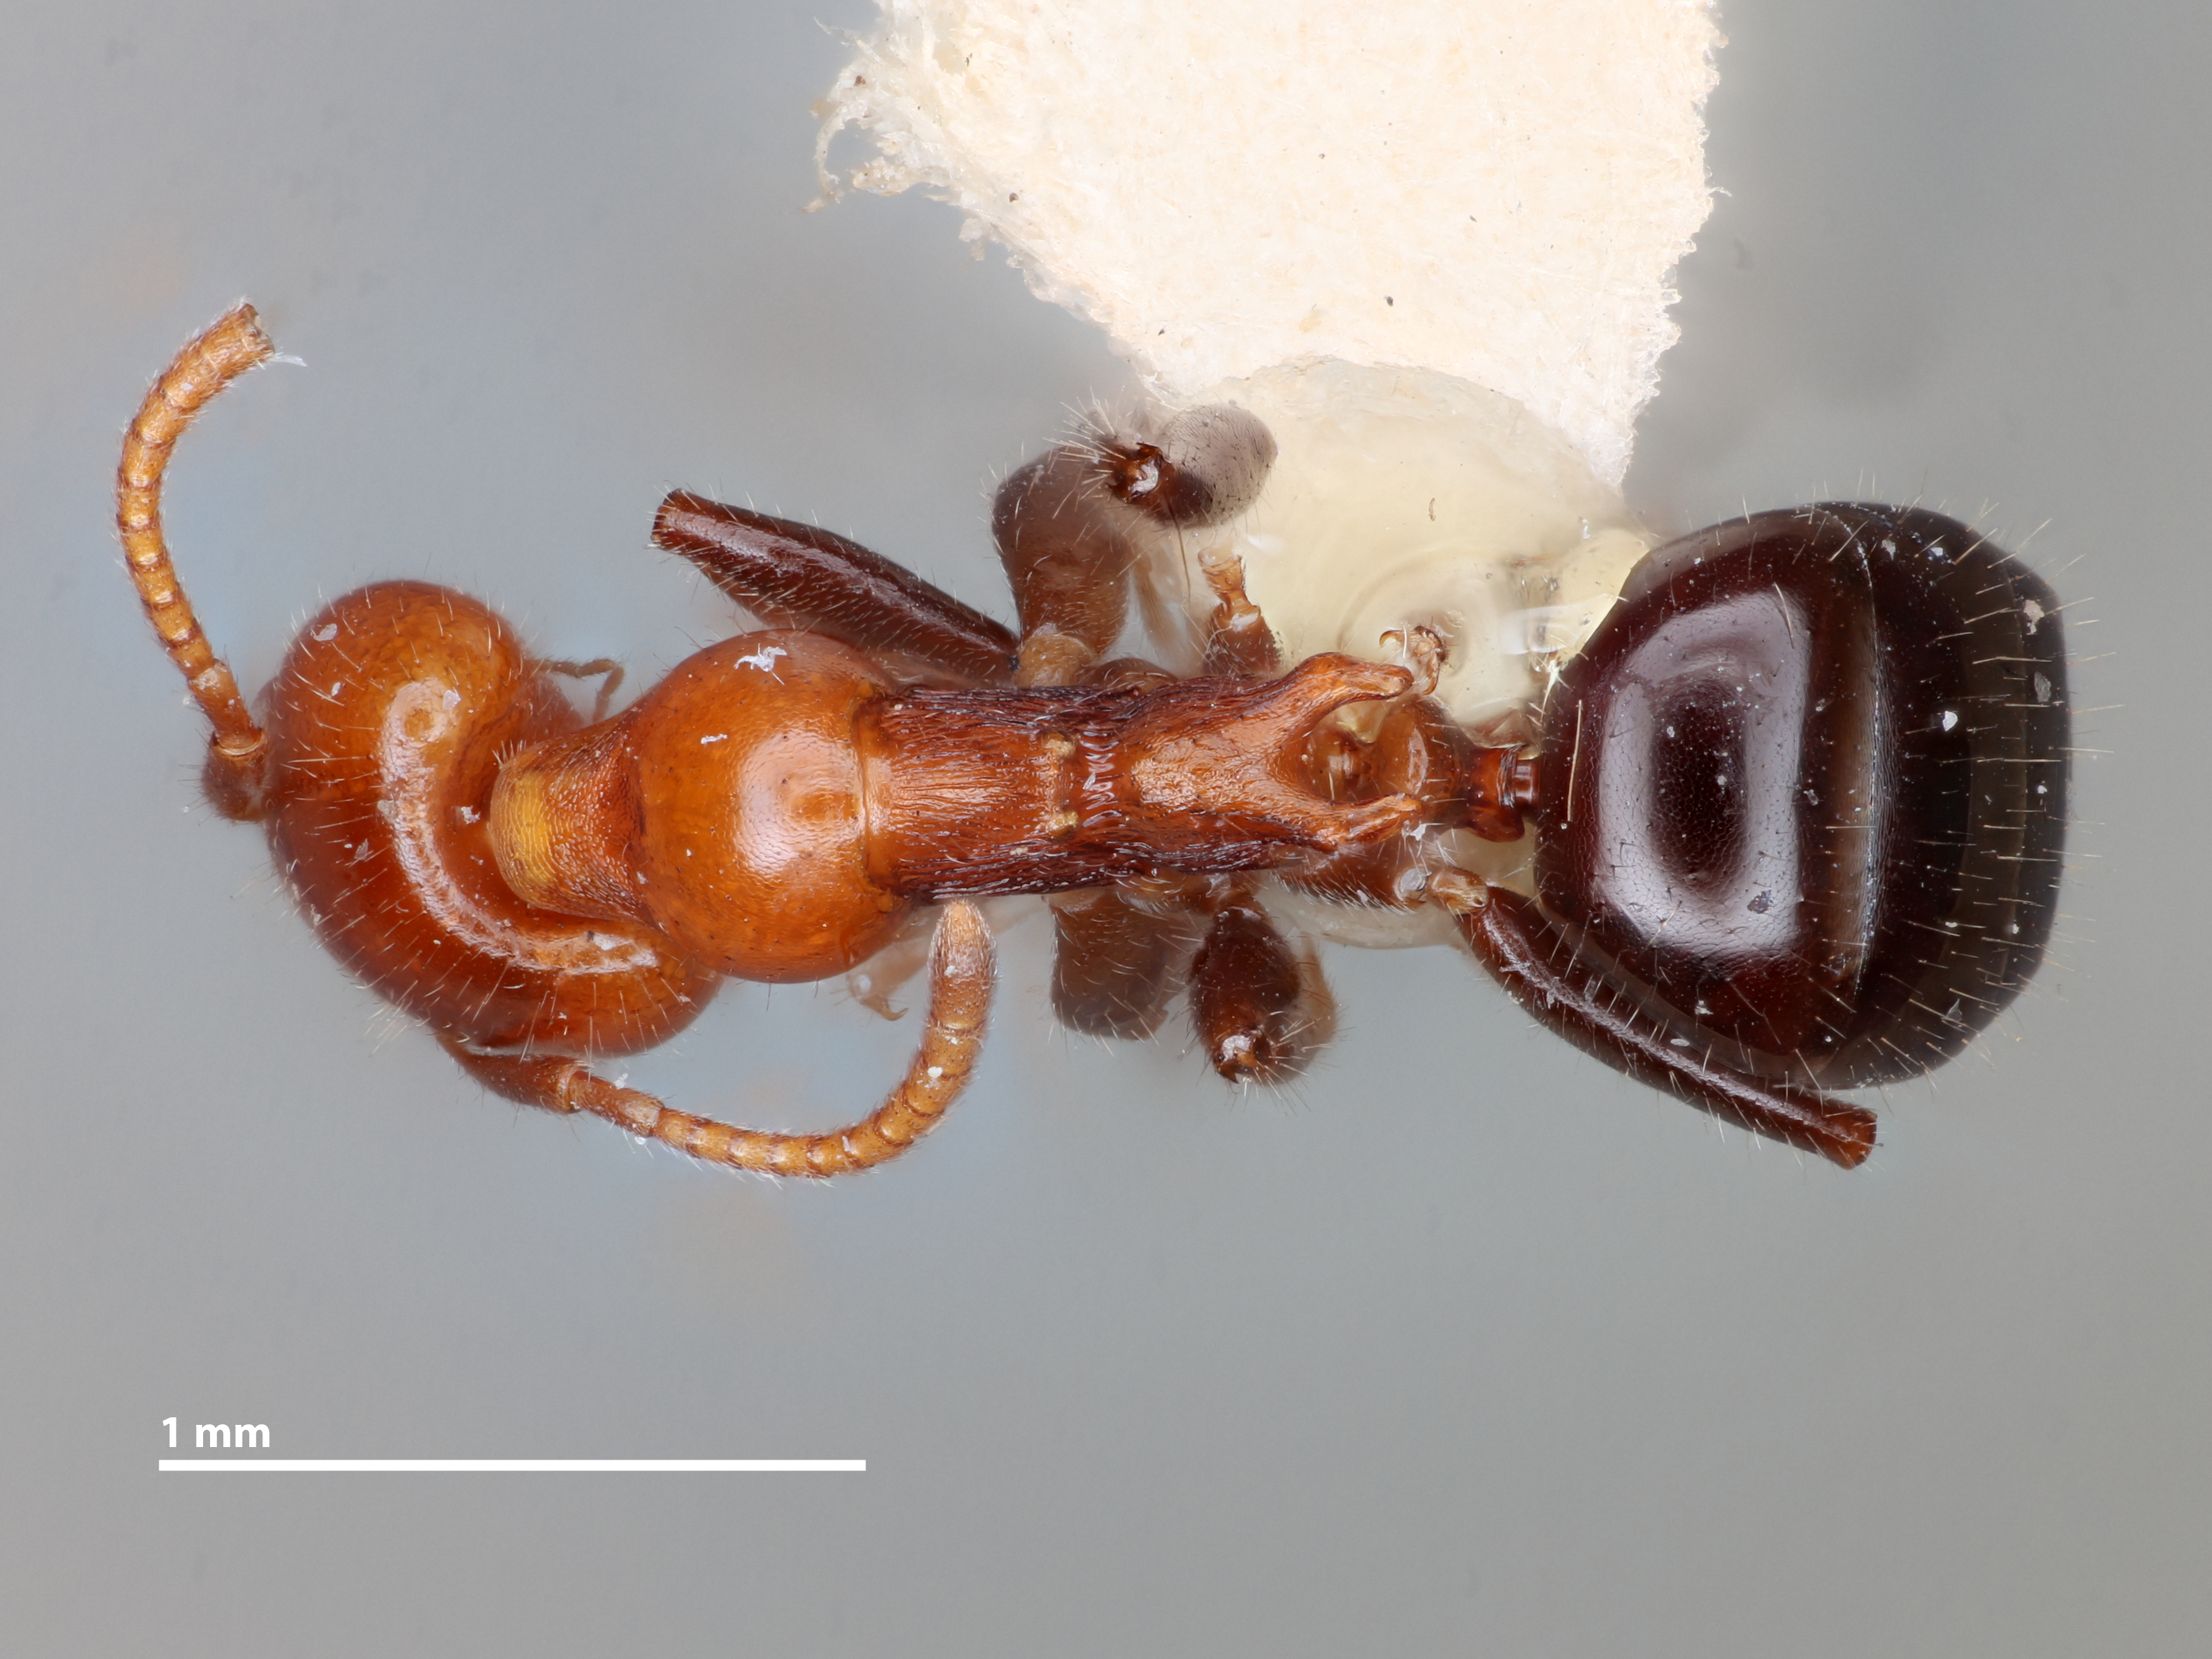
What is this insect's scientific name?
Froggattella kirbyi
